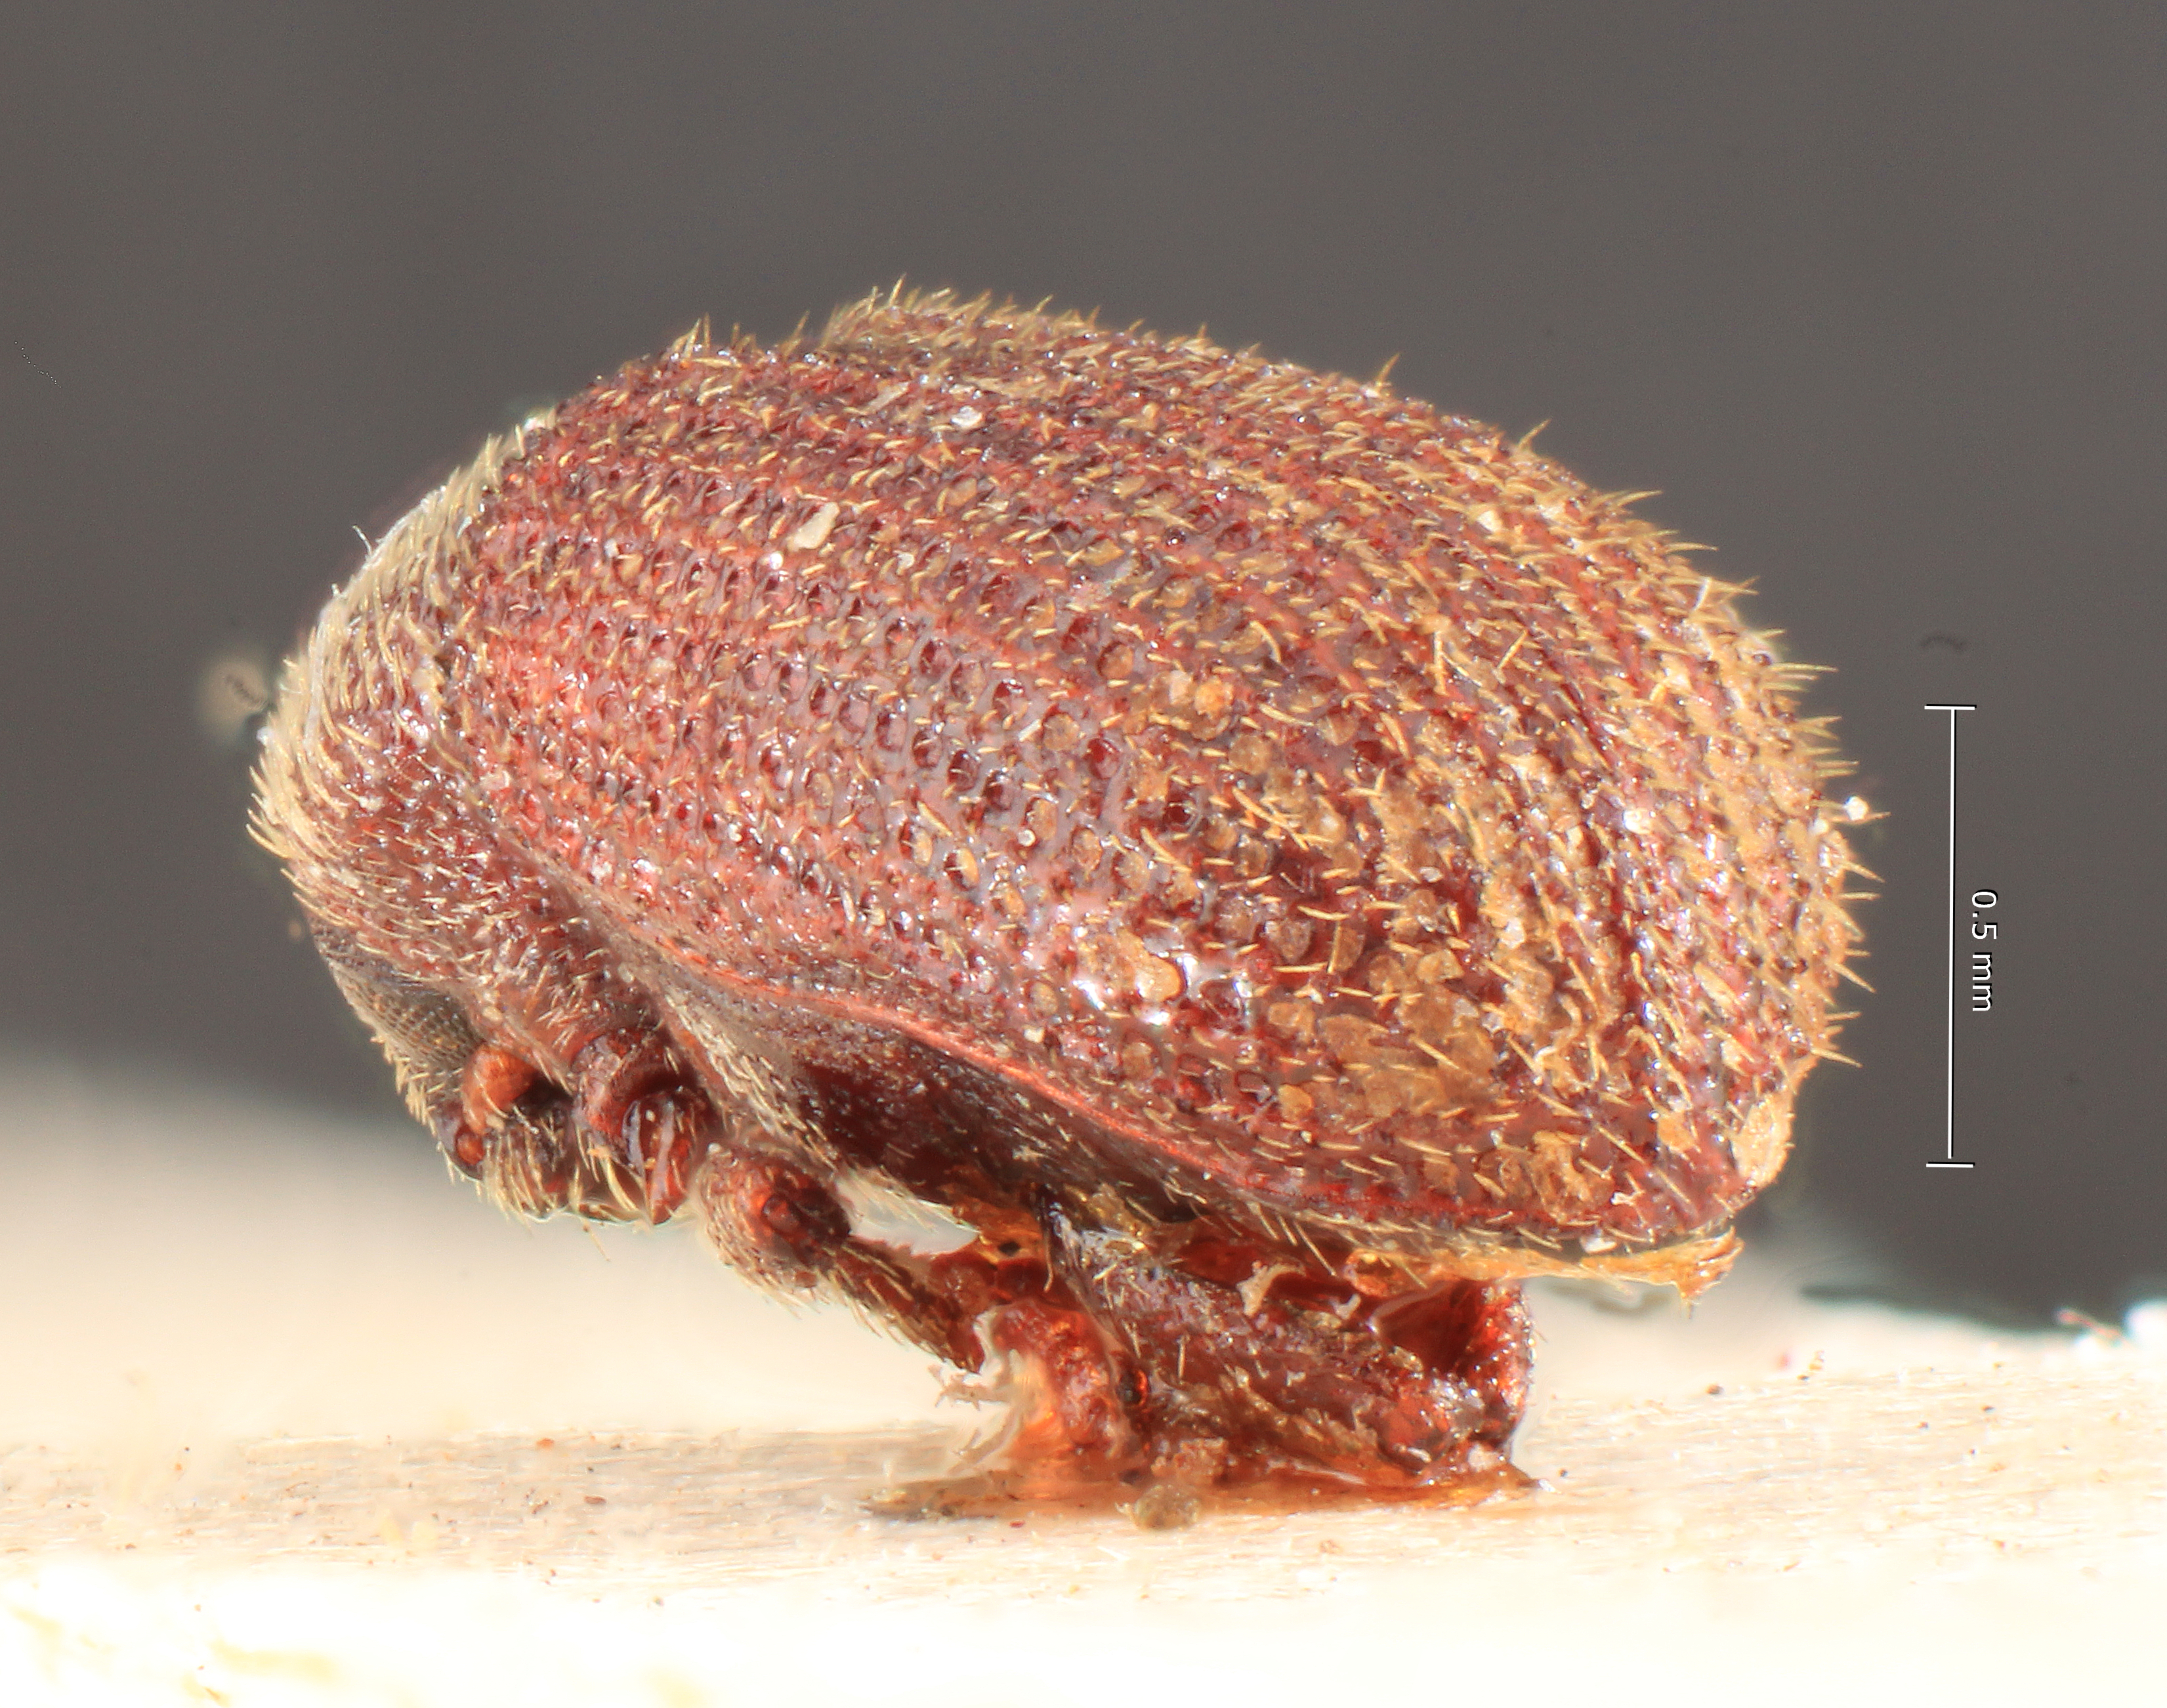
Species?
Hylastinus pilosus
